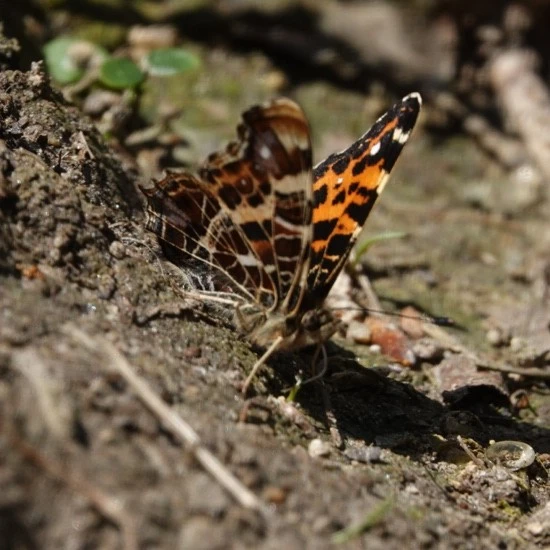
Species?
Araschnia levana
